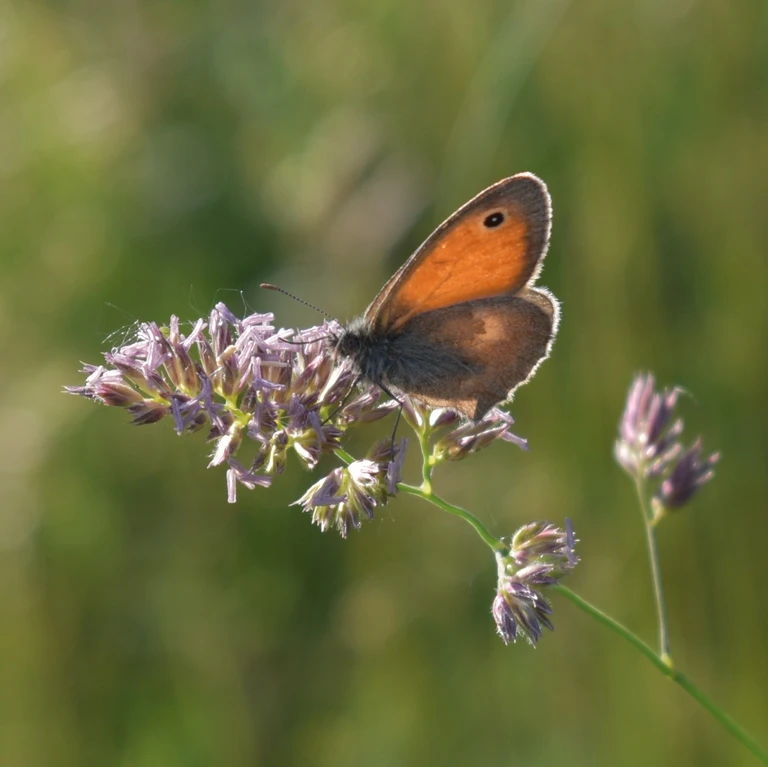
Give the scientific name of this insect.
Coenonympha pamphilus
